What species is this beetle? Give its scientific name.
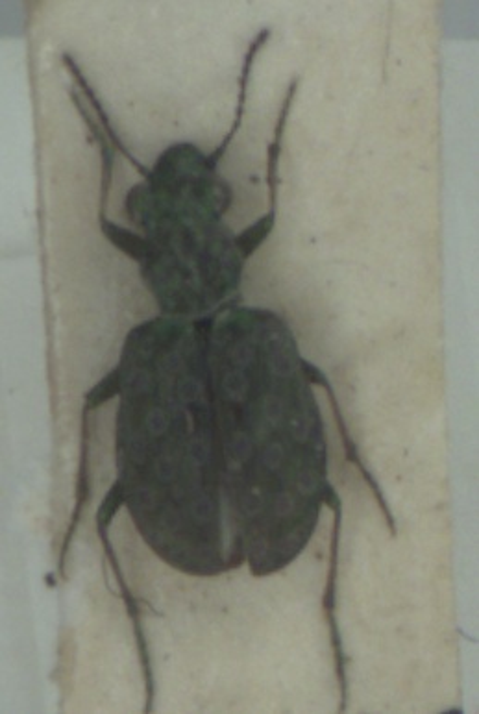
Elaphrus riparius
